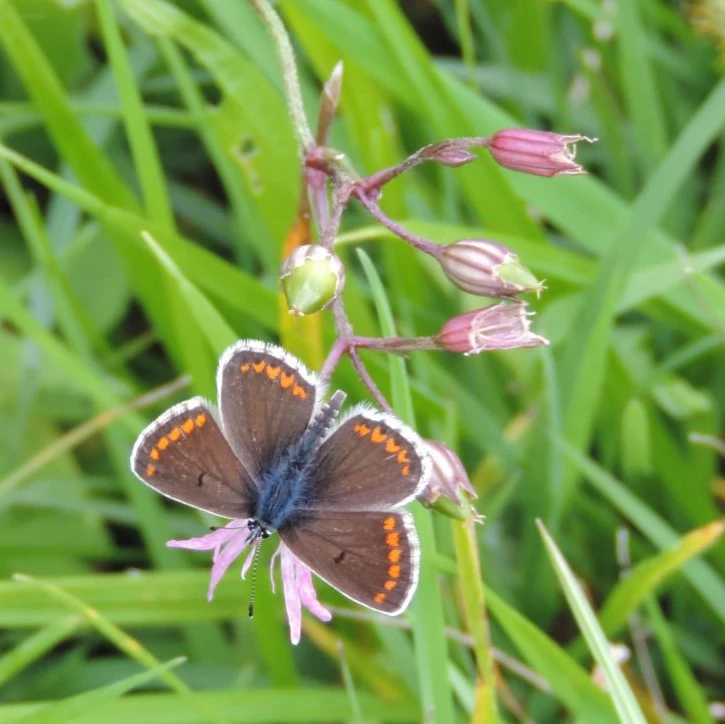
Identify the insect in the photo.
Aricia agestis/artaxerxes
